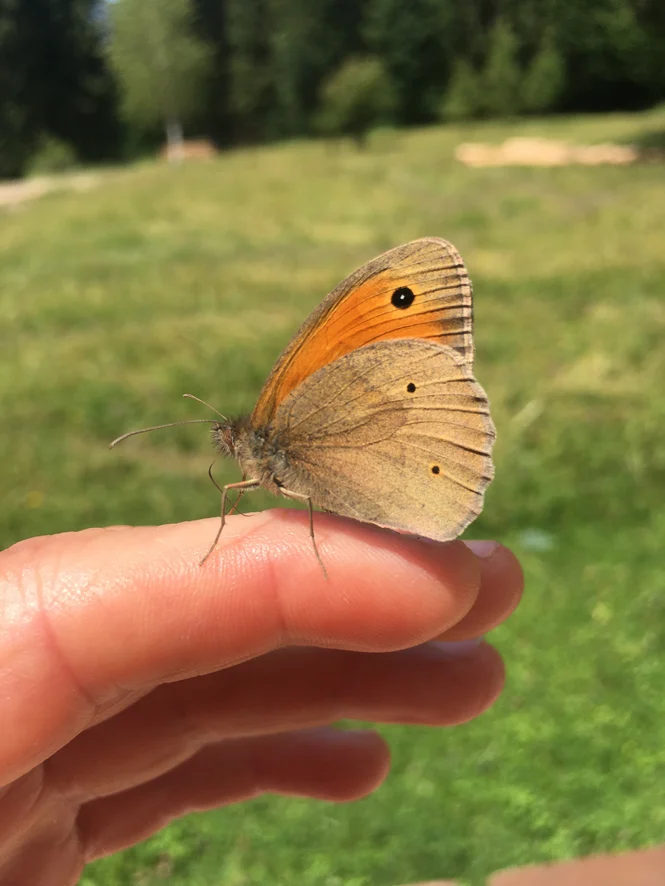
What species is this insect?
Maniola jurtina
